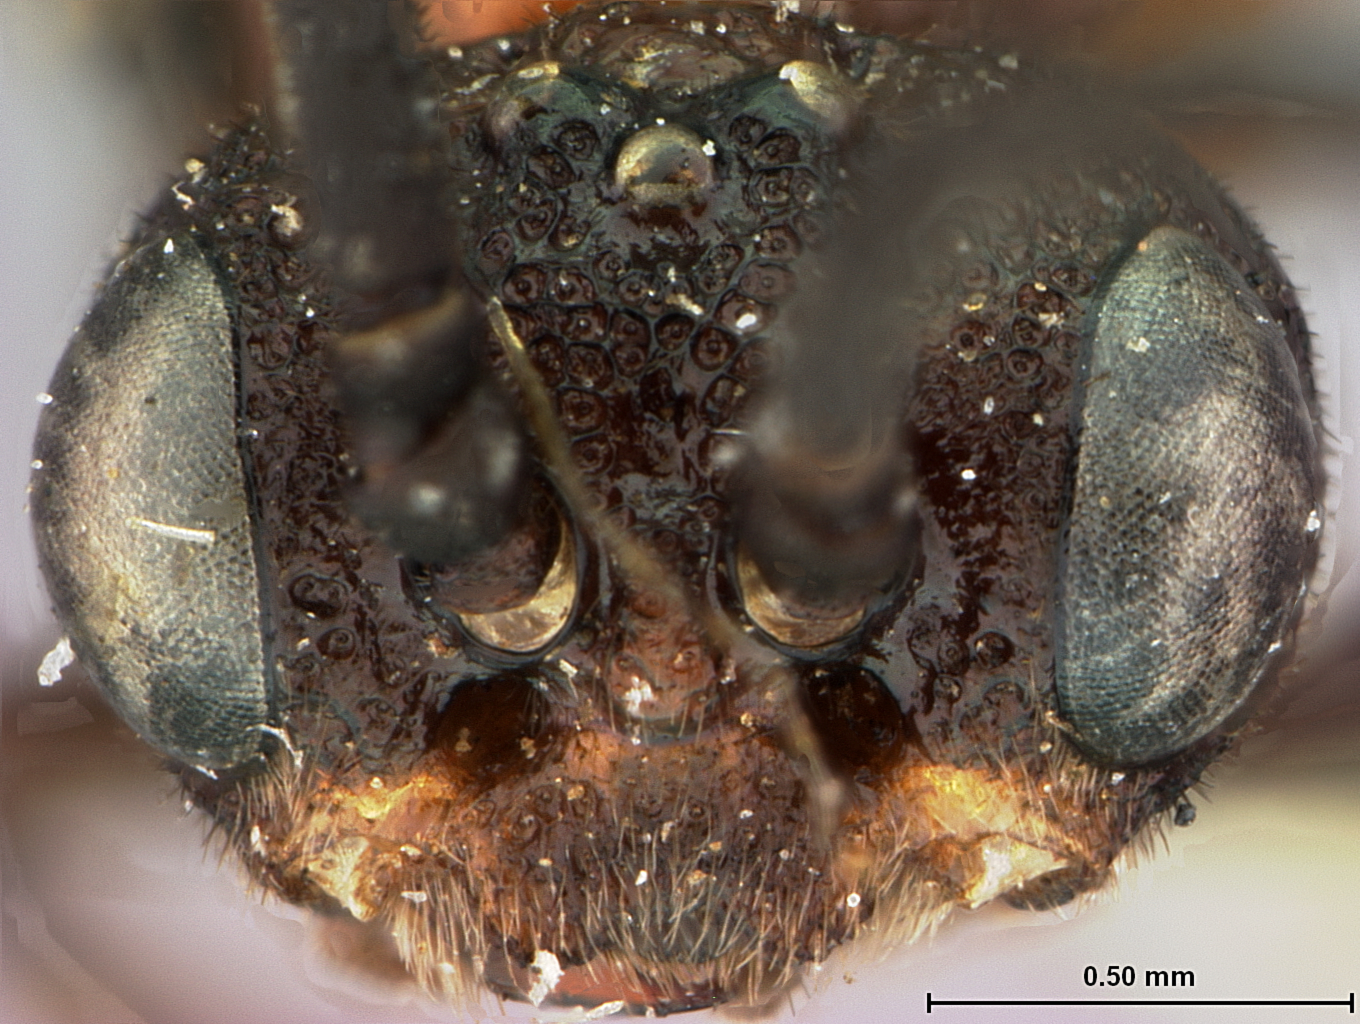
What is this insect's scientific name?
Strongylogaster melanogaster
